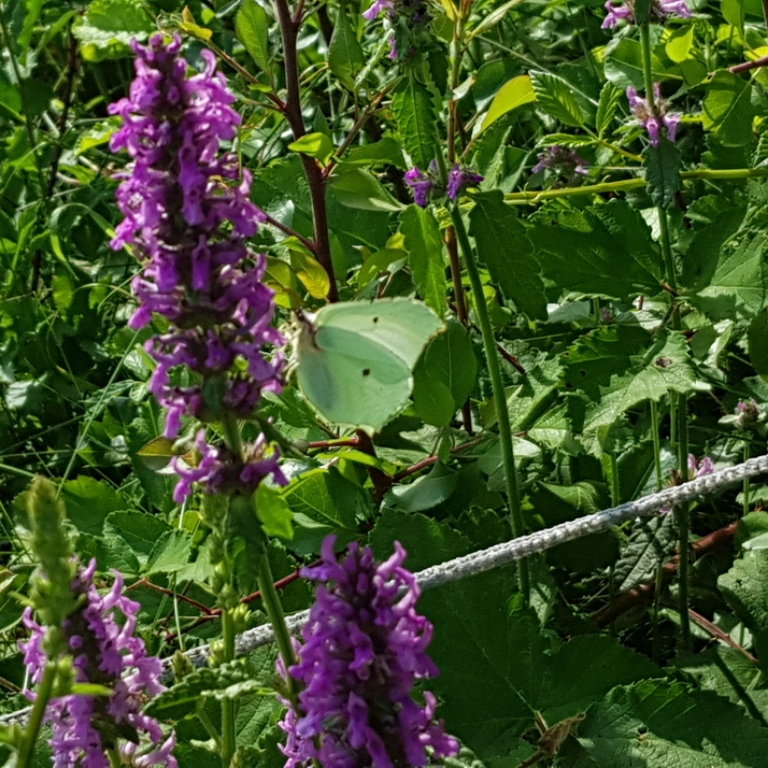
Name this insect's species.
Gonepteryx rhamni
